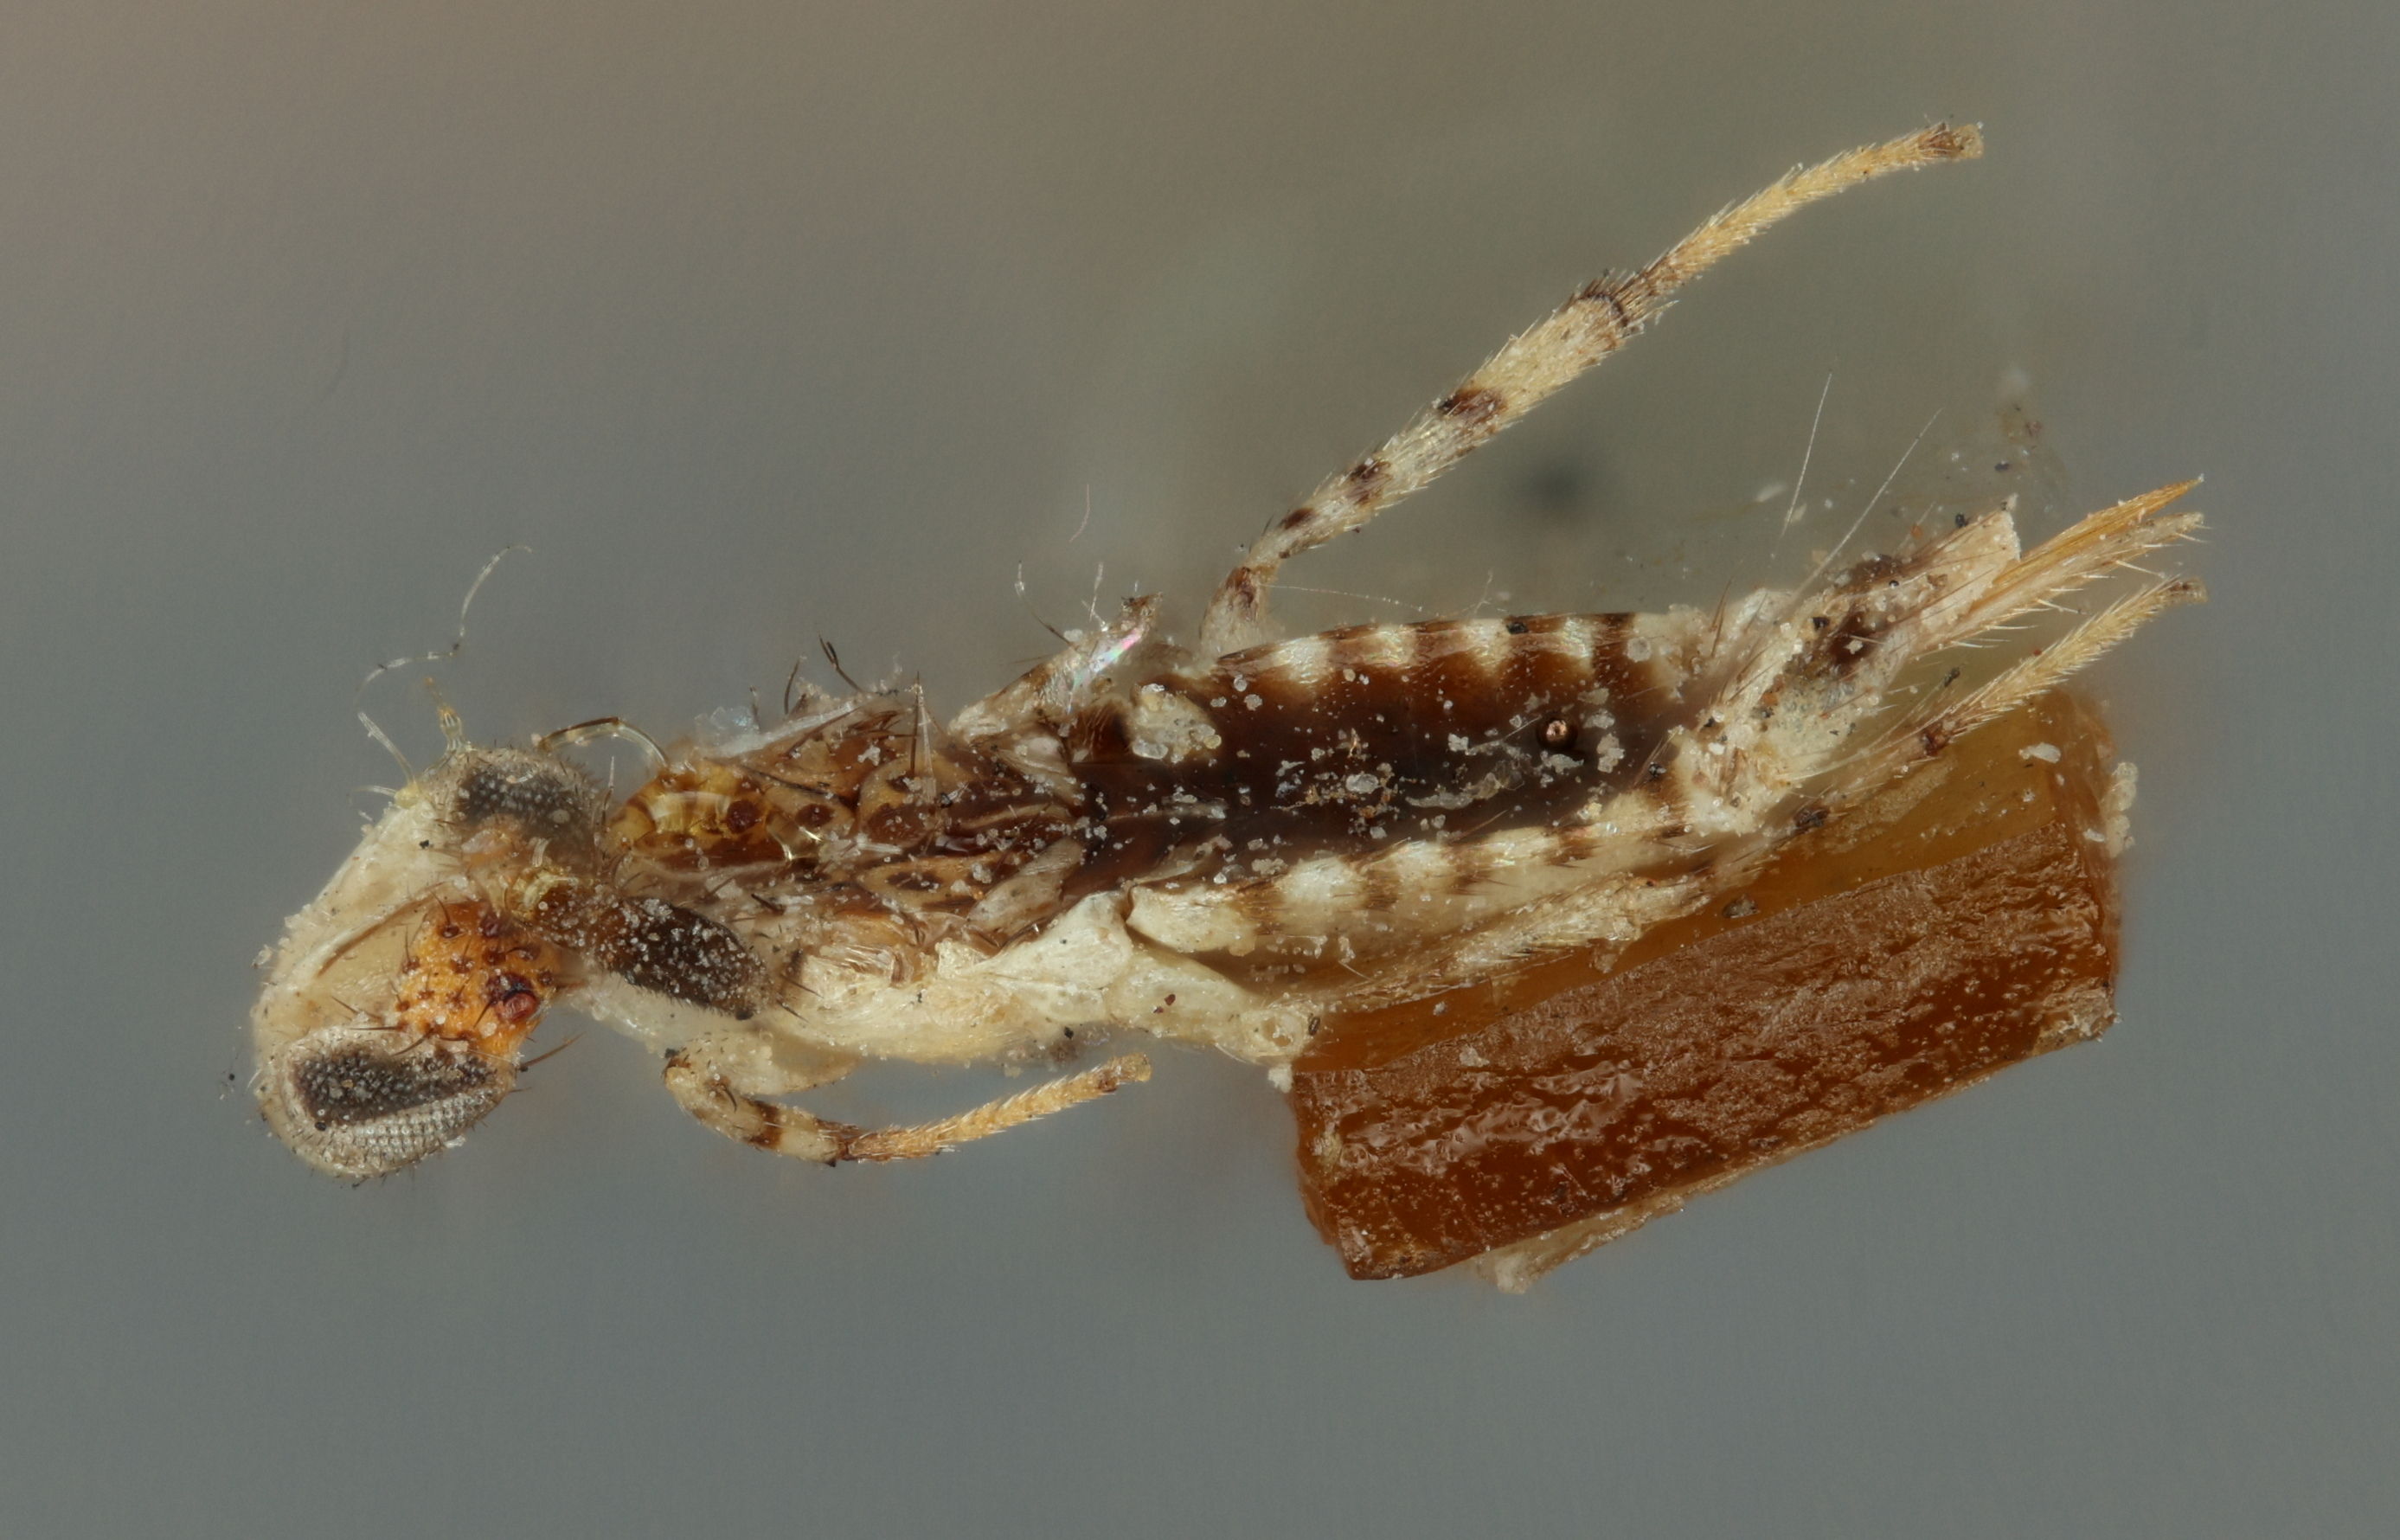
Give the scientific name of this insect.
Perissopterus punctaticorpus
